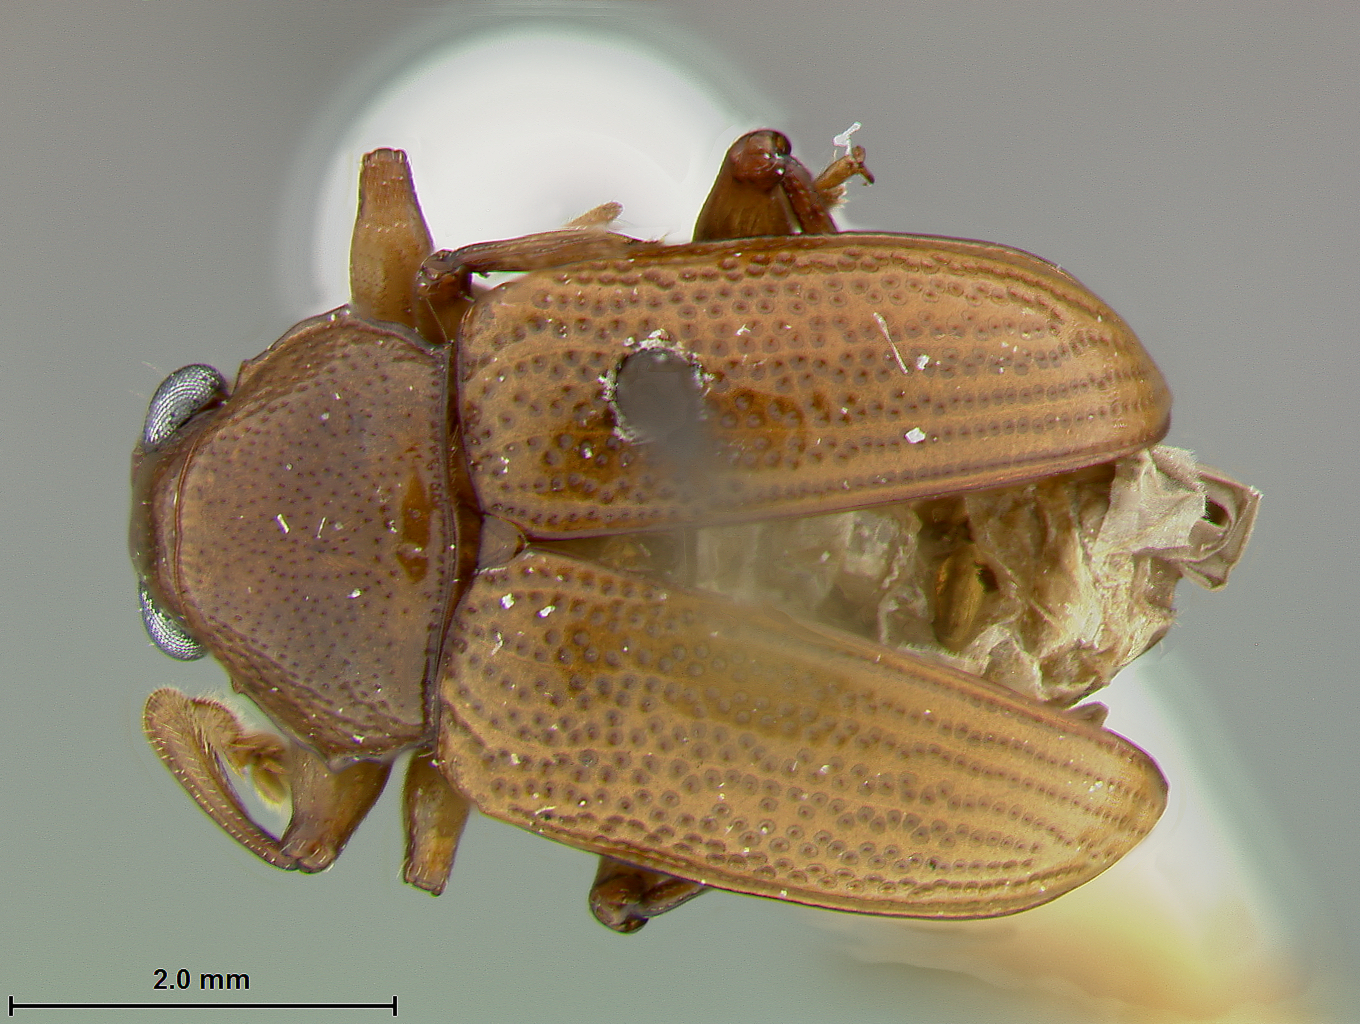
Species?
Colaspis ostmarki
